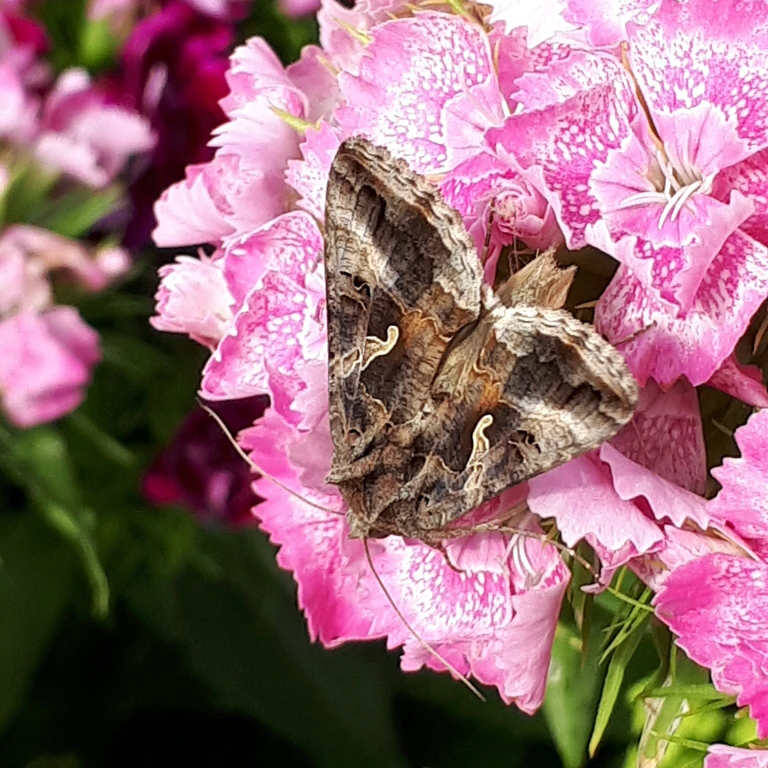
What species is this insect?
Autographa gamma
